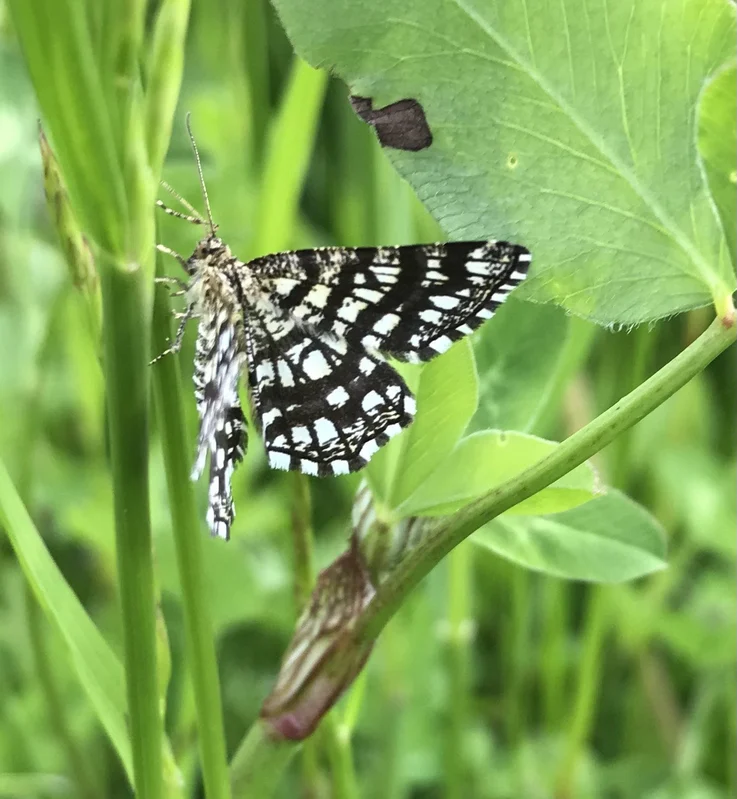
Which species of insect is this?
Chiasmia clathrata
